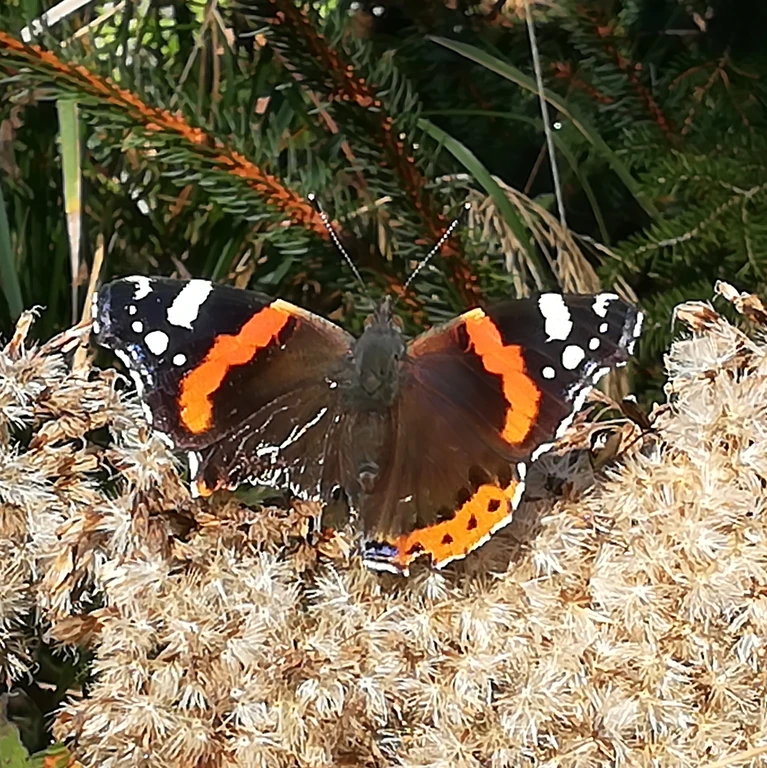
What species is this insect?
Vanessa atalanta
